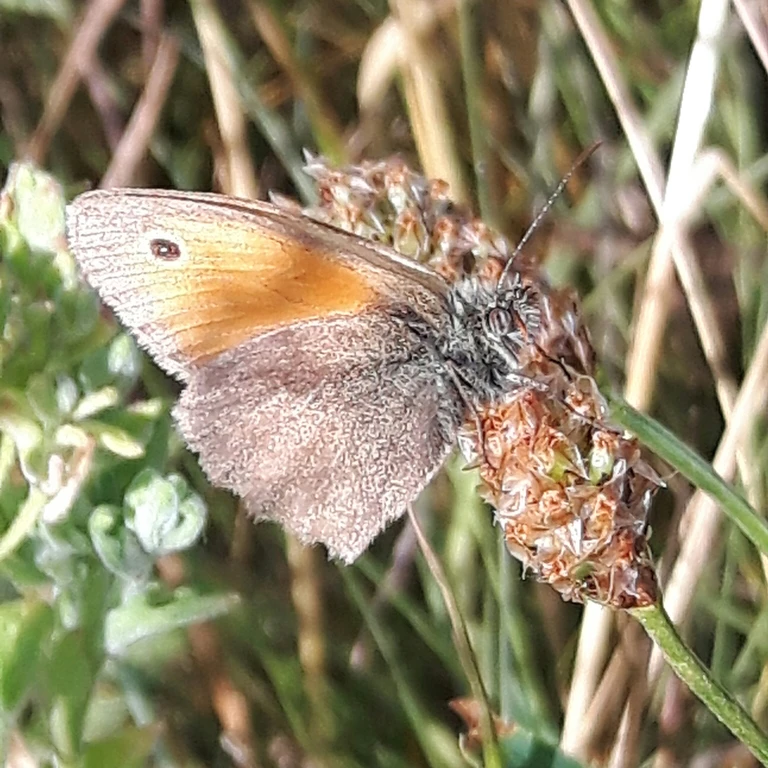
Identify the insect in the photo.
Coenonympha pamphilus
